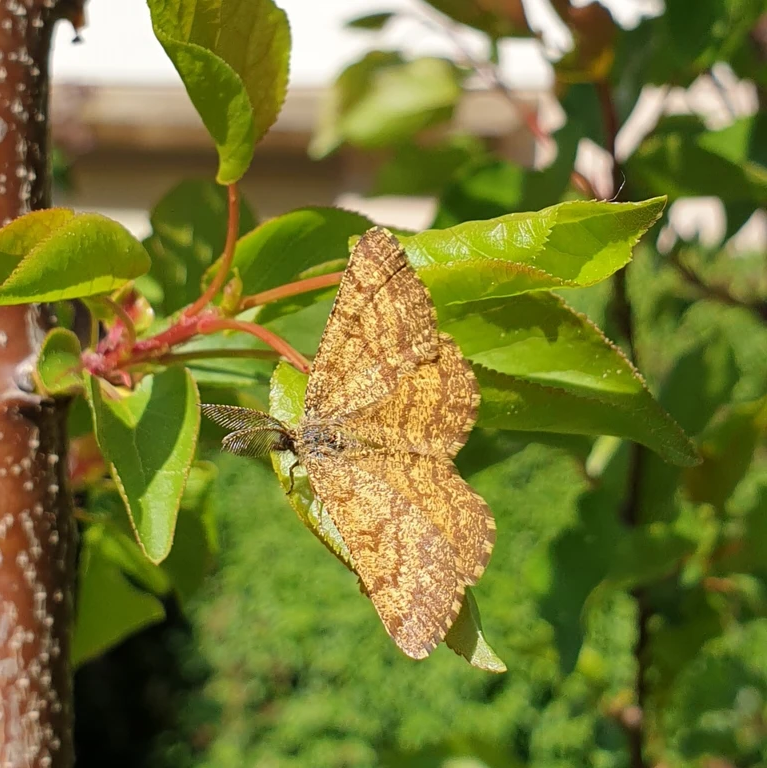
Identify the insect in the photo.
Ematurga atomaria
